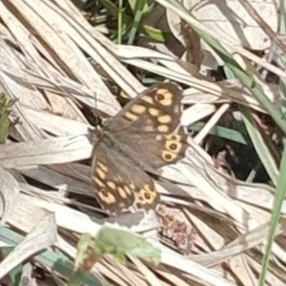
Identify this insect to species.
Pararge aegeria
